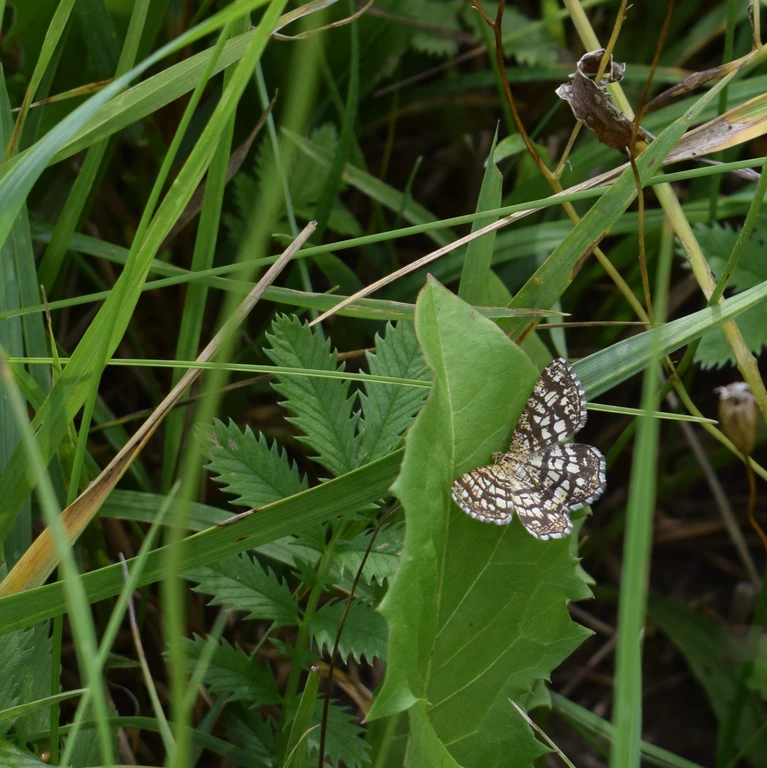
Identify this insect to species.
Chiasmia clathrata
